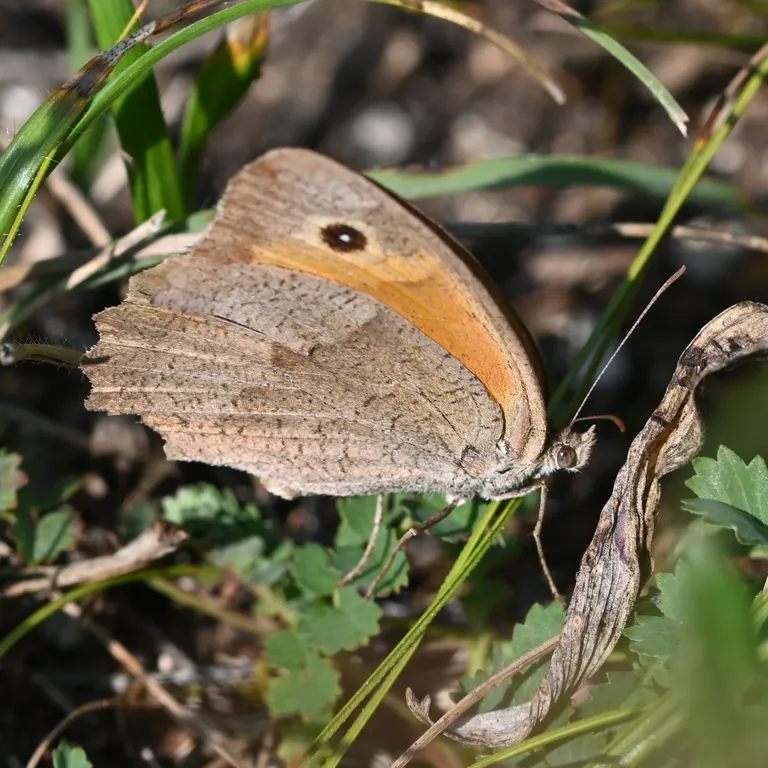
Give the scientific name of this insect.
Maniola jurtina
